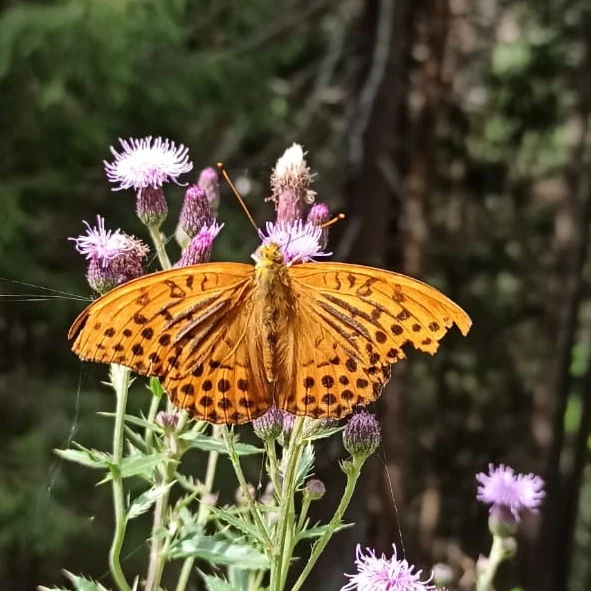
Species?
Argynnis paphia
